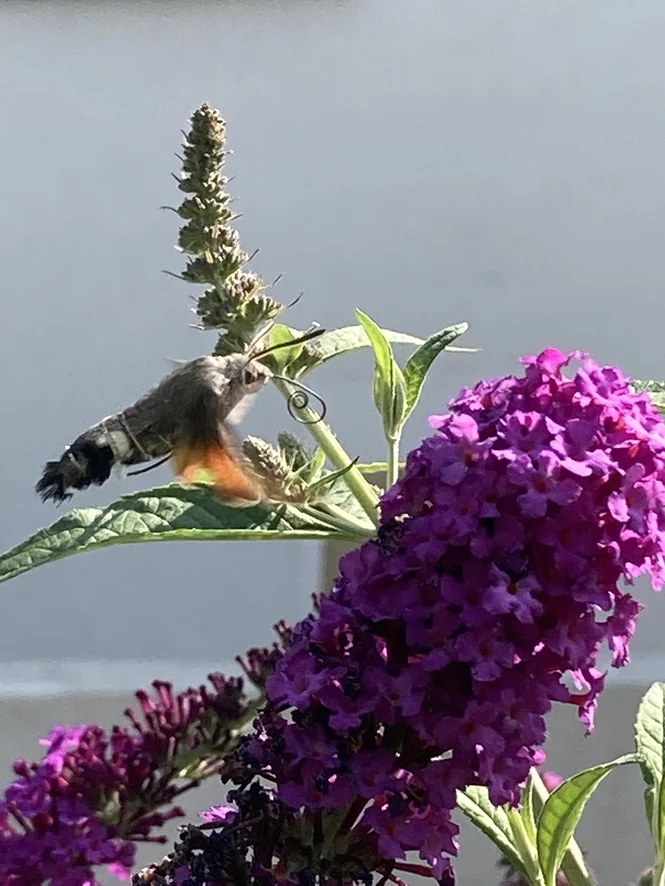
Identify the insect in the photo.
Macroglossum stellatarum
